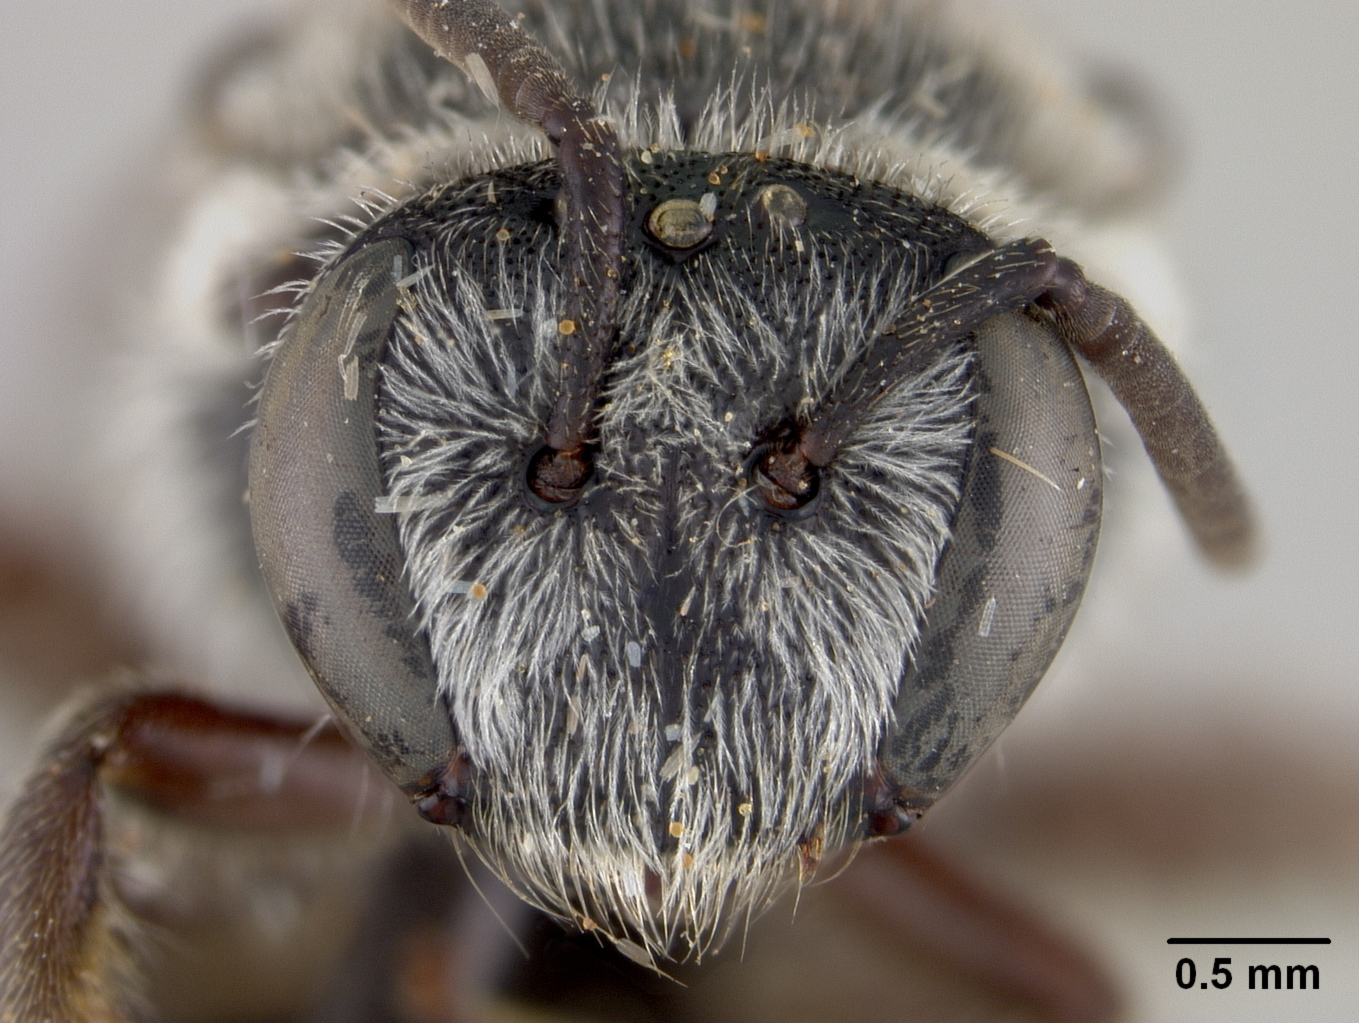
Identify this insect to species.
Nomia moctezumae
